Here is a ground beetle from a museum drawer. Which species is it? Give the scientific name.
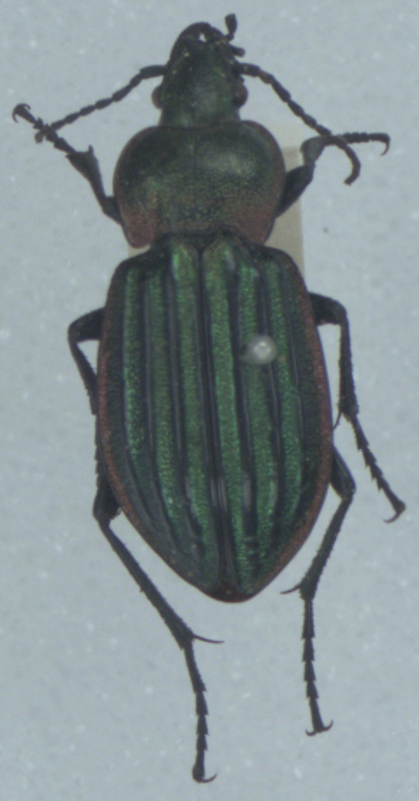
Carabus nitens
